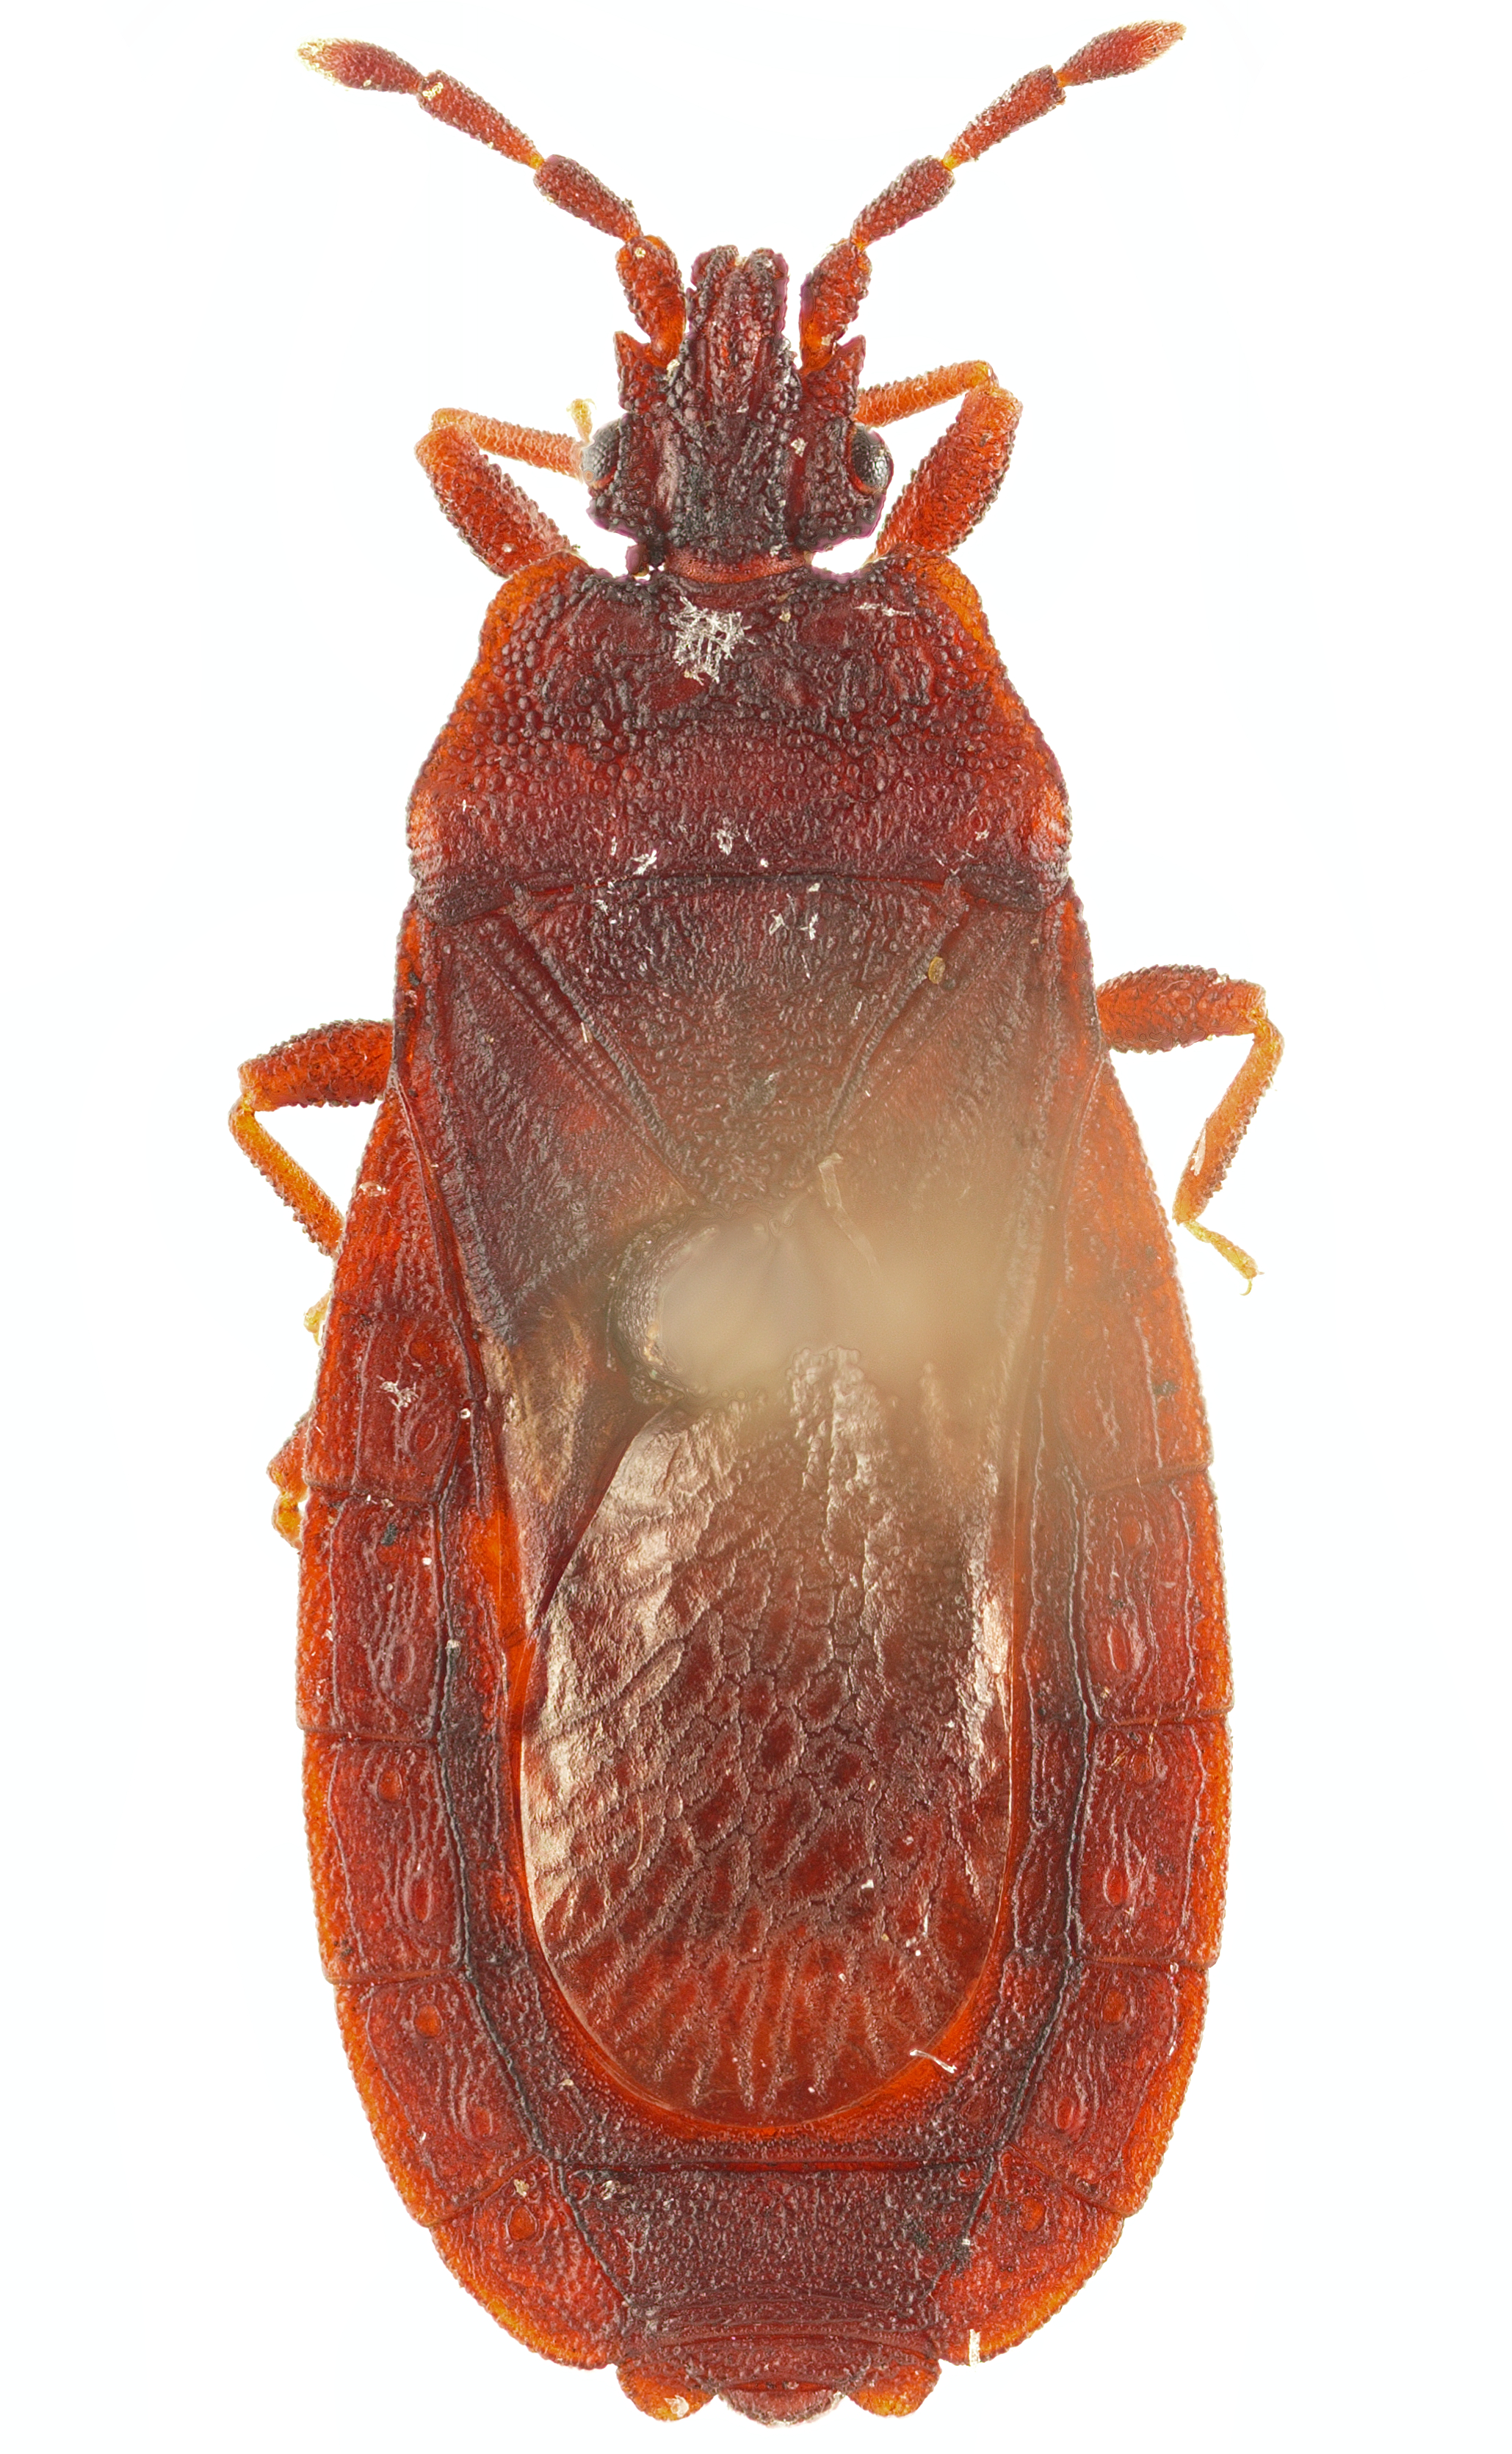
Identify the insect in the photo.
Quilnus niger
